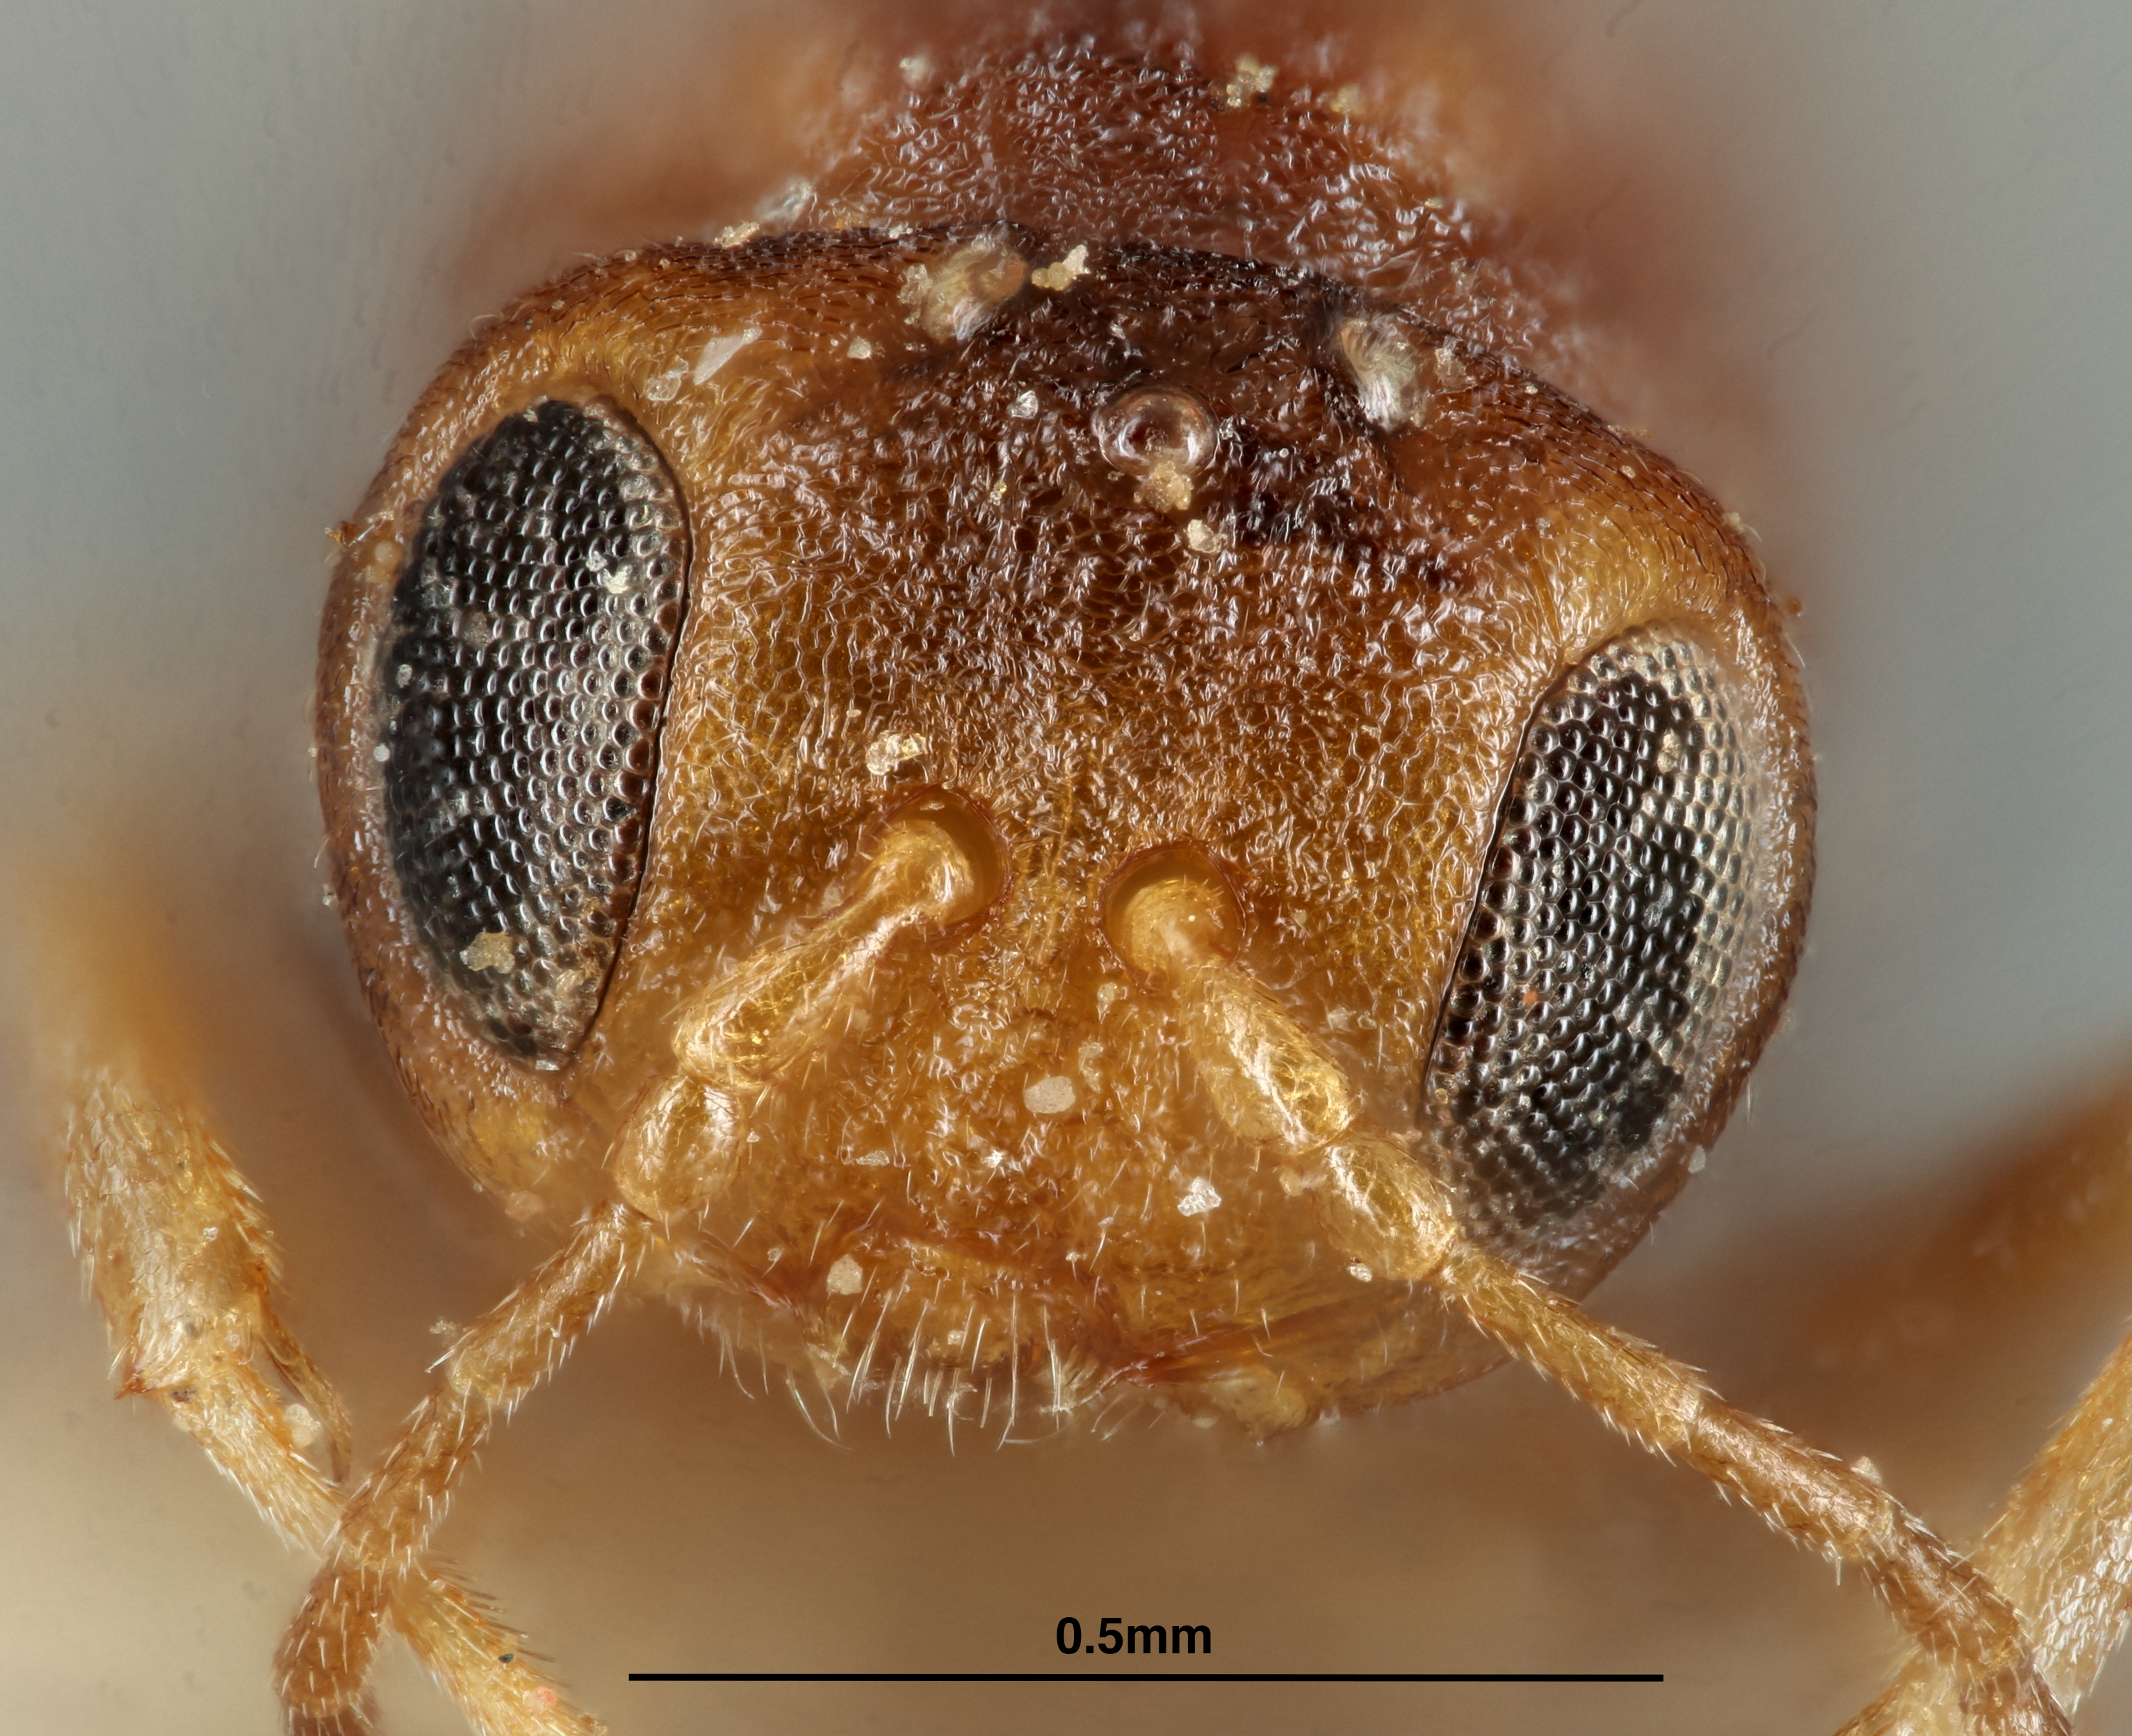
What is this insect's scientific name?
Andricus morrisoni
